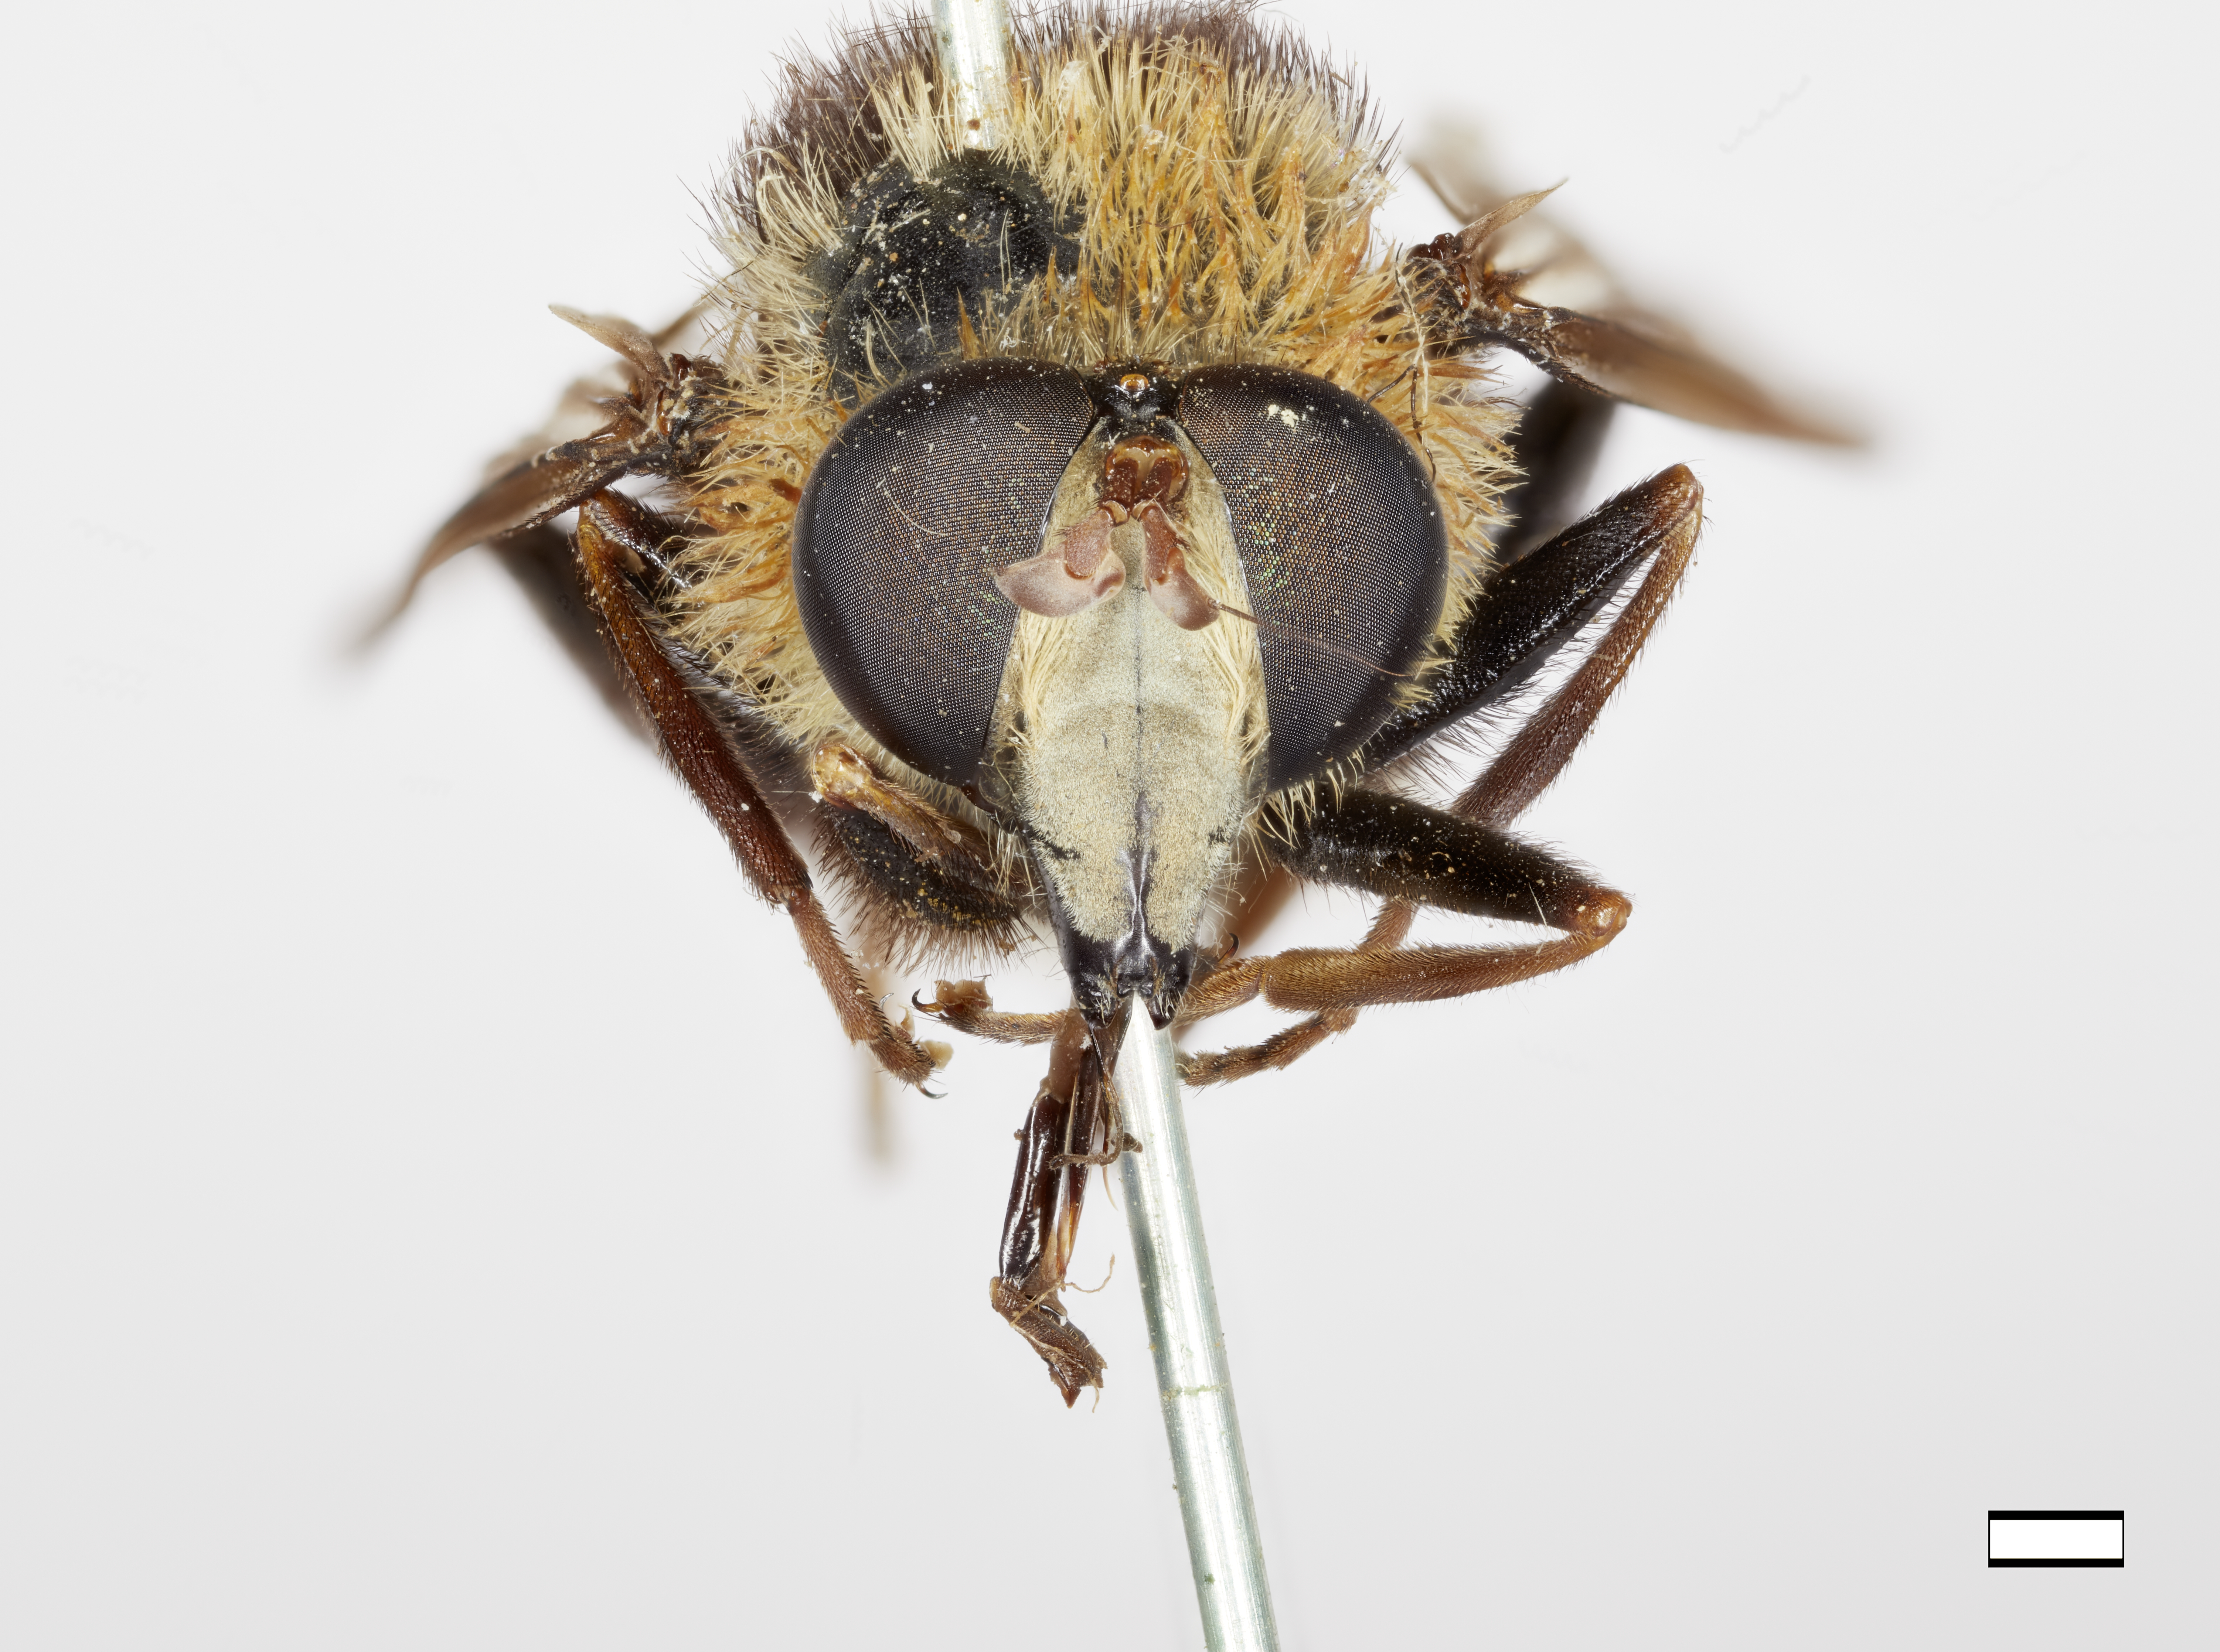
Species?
Criorhina coquilletti
